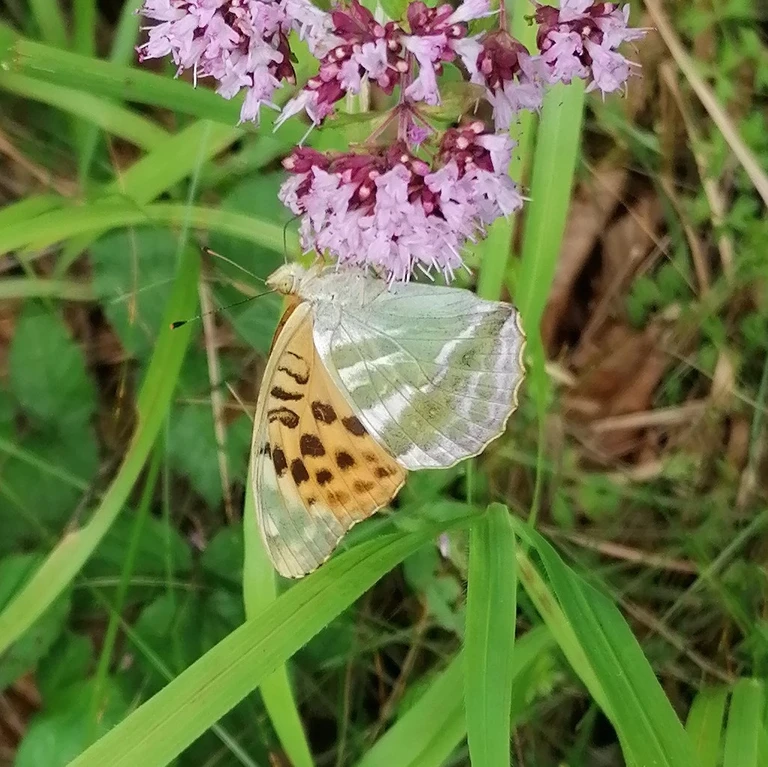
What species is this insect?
Argynnis paphia
